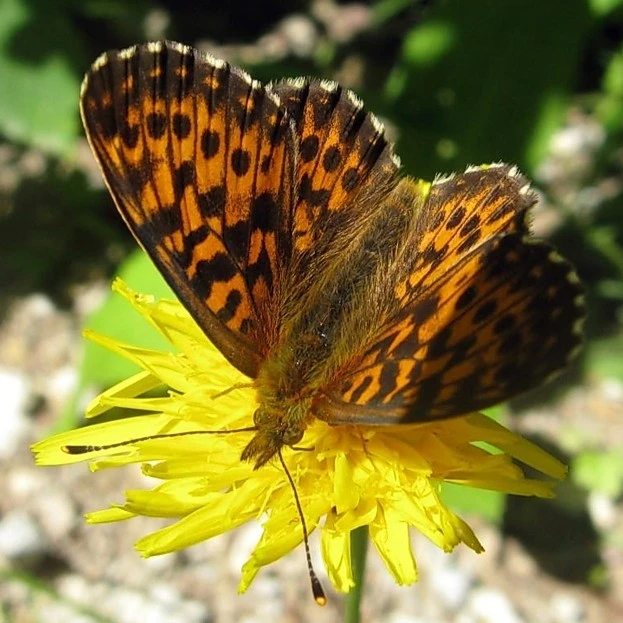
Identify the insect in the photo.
Boloria titania
